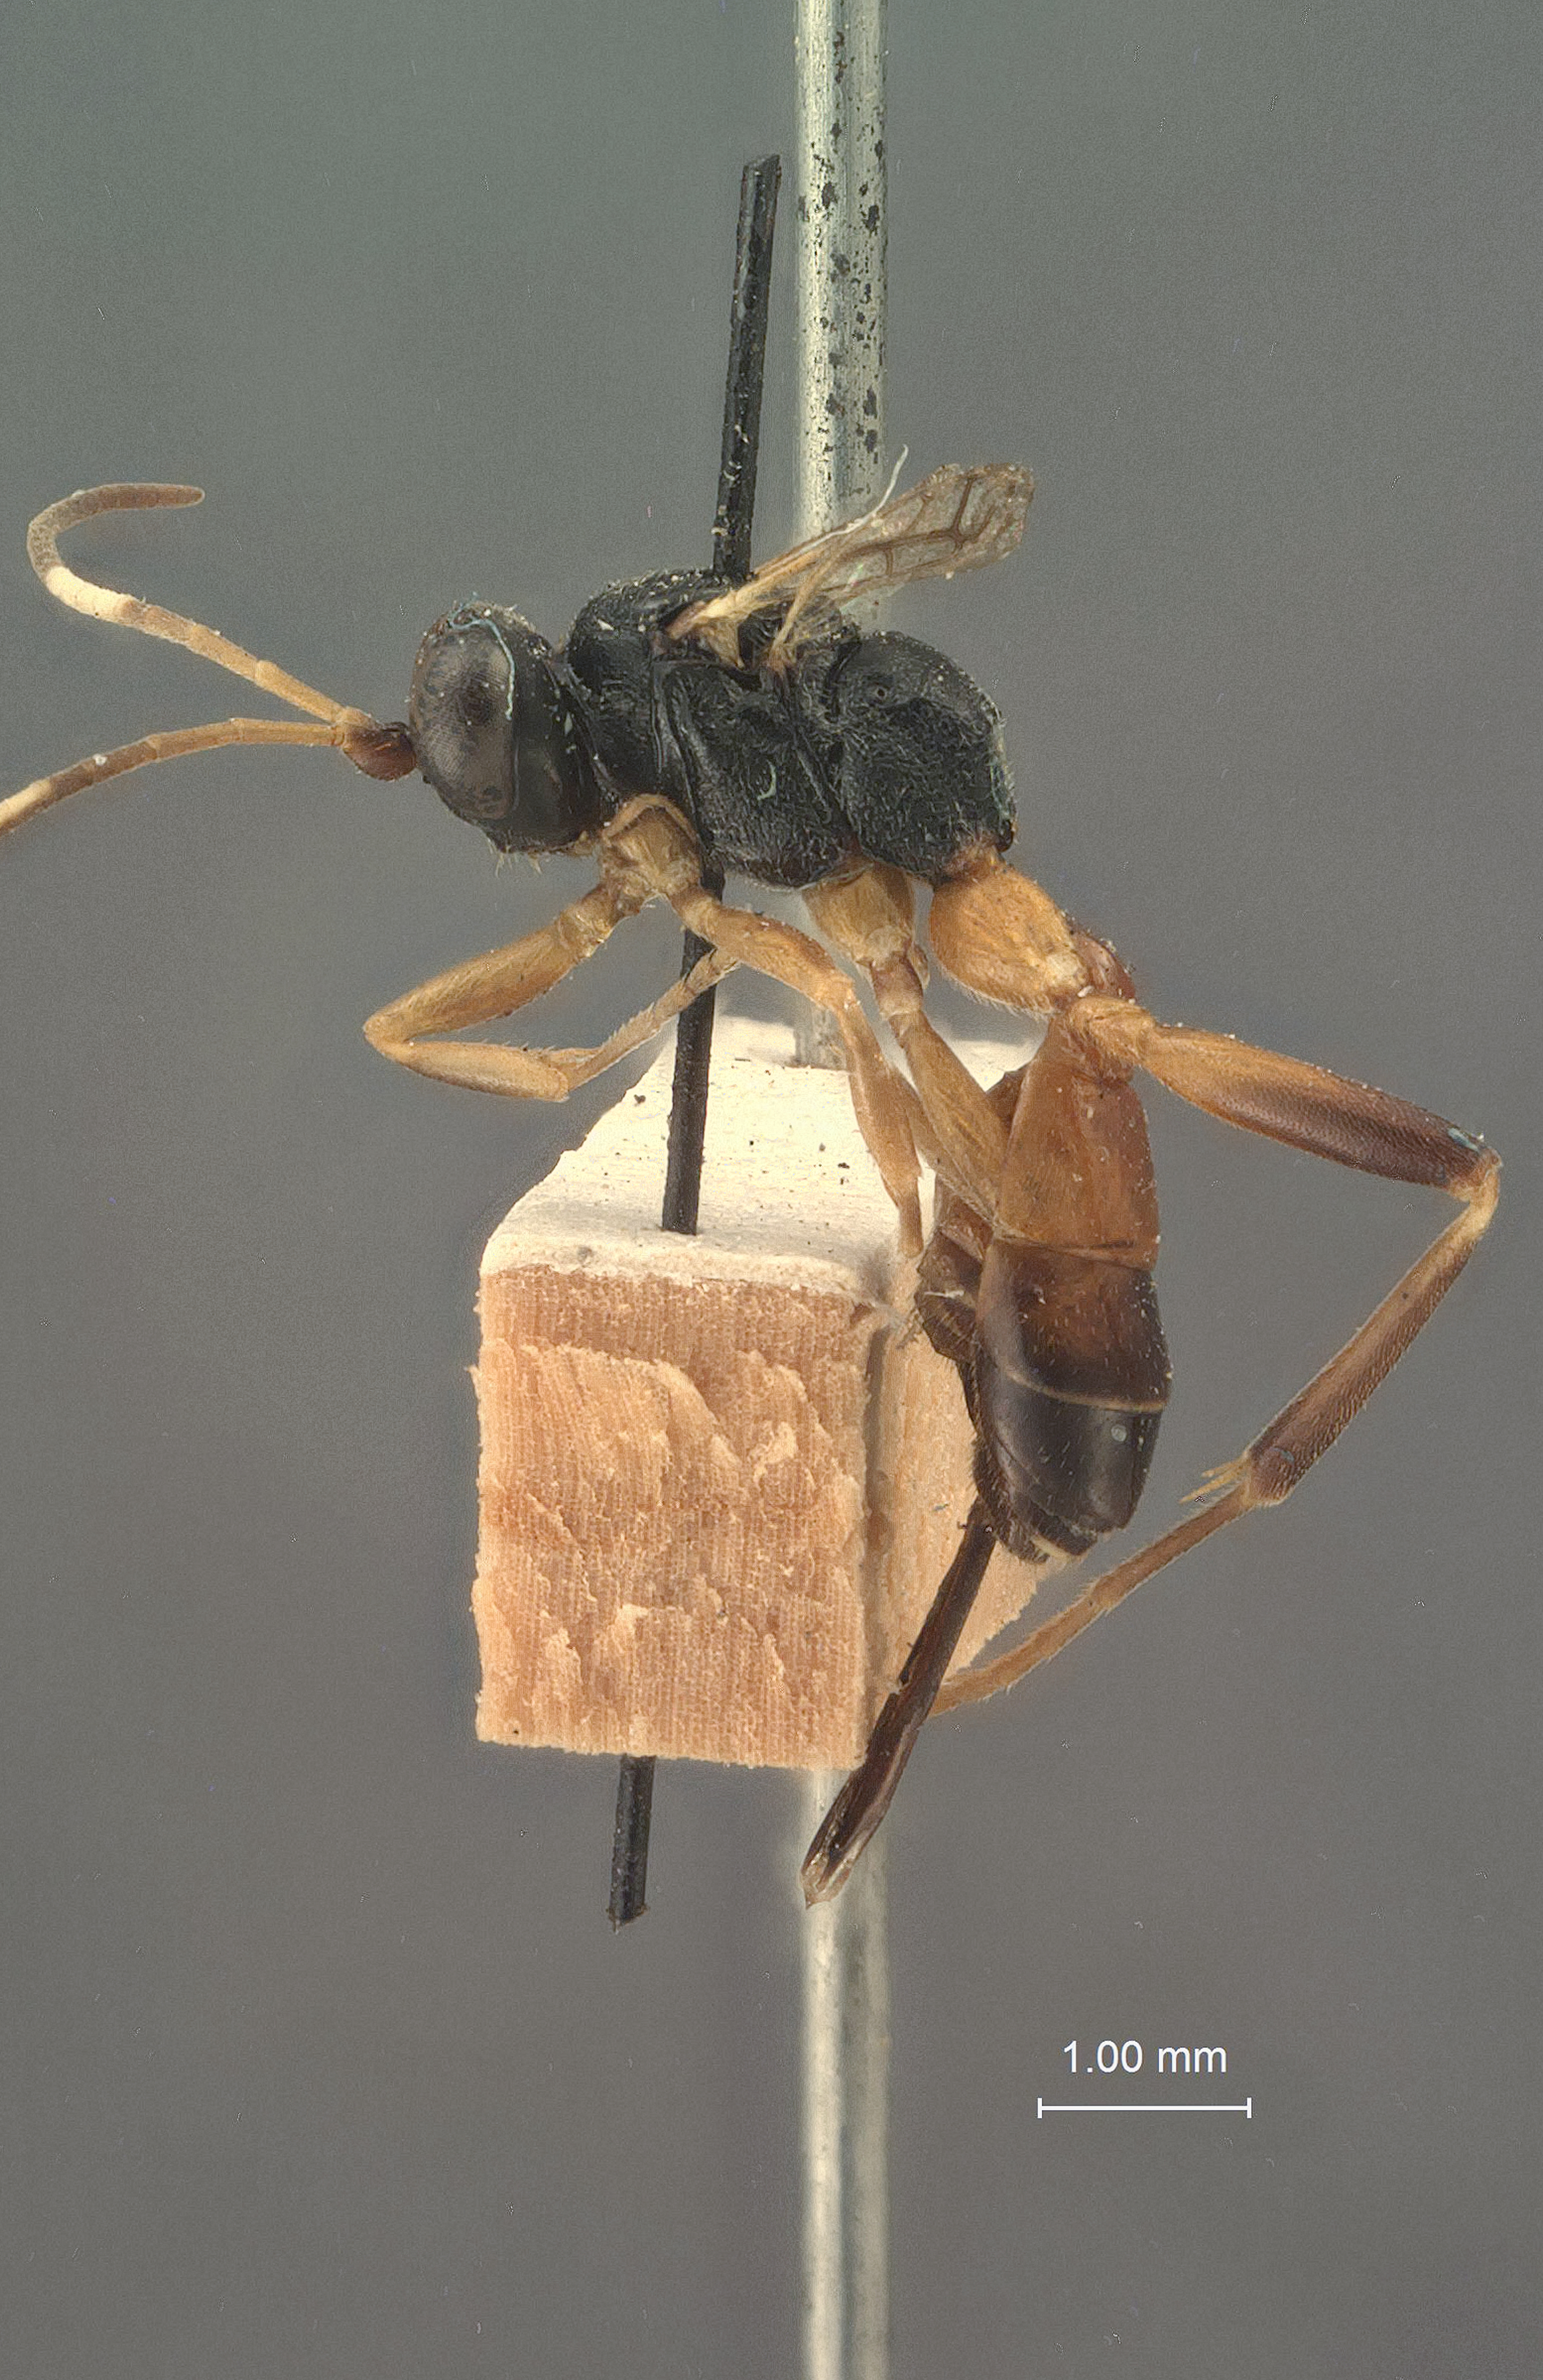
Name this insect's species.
Agrothereutes slossonae
